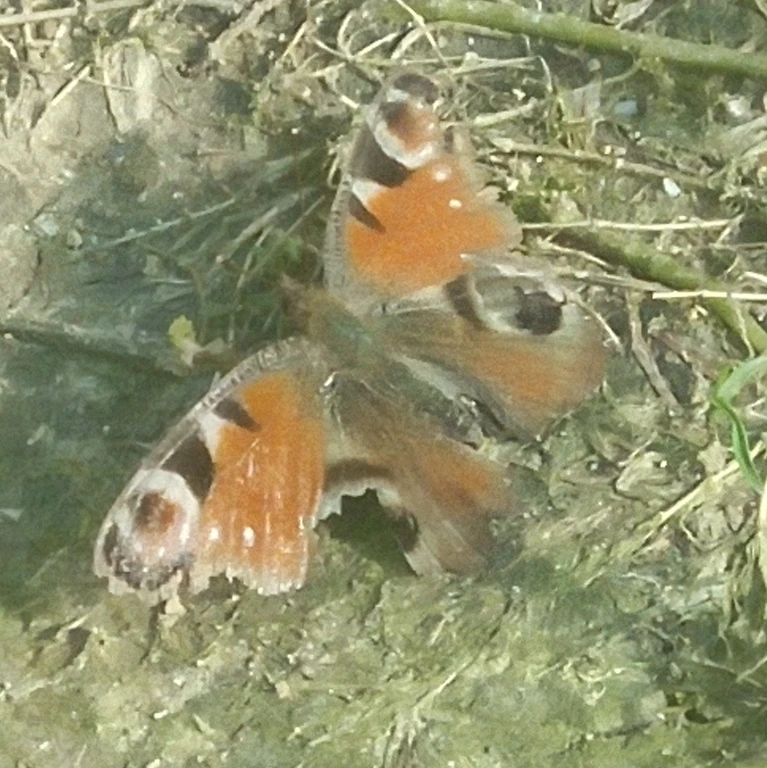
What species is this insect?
Aglais io
